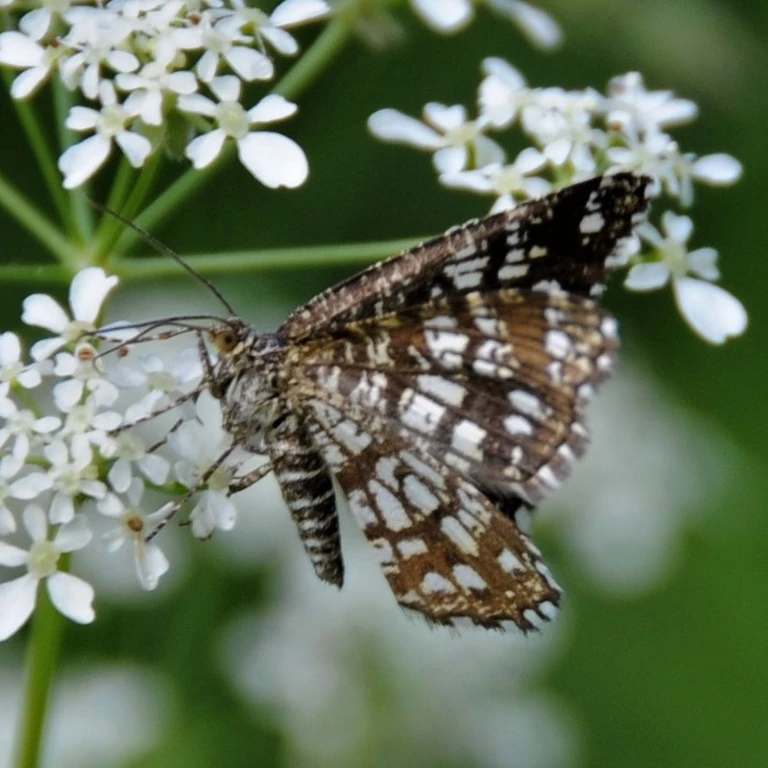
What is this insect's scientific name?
Chiasmia clathrata
